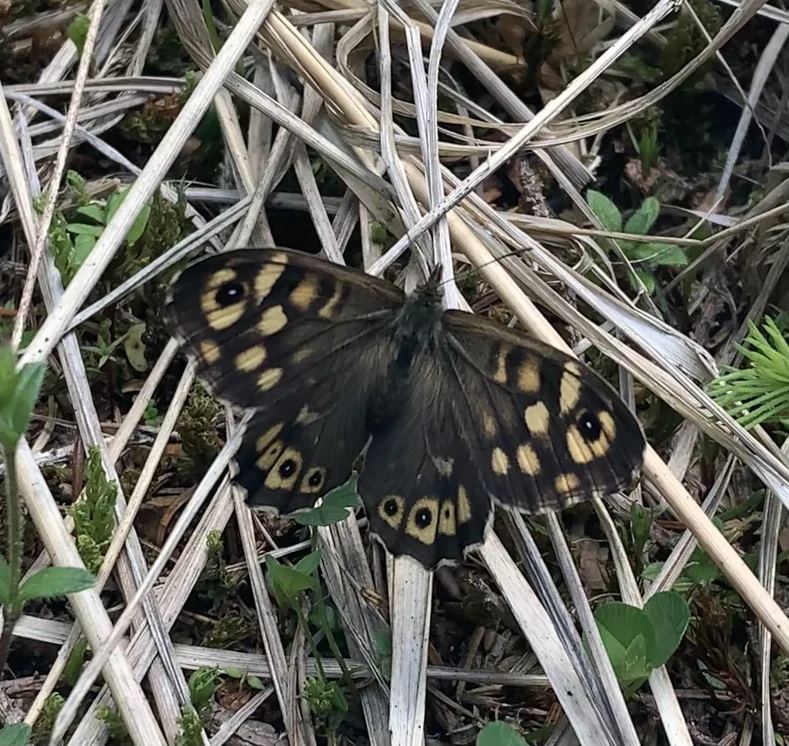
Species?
Pararge aegeria
